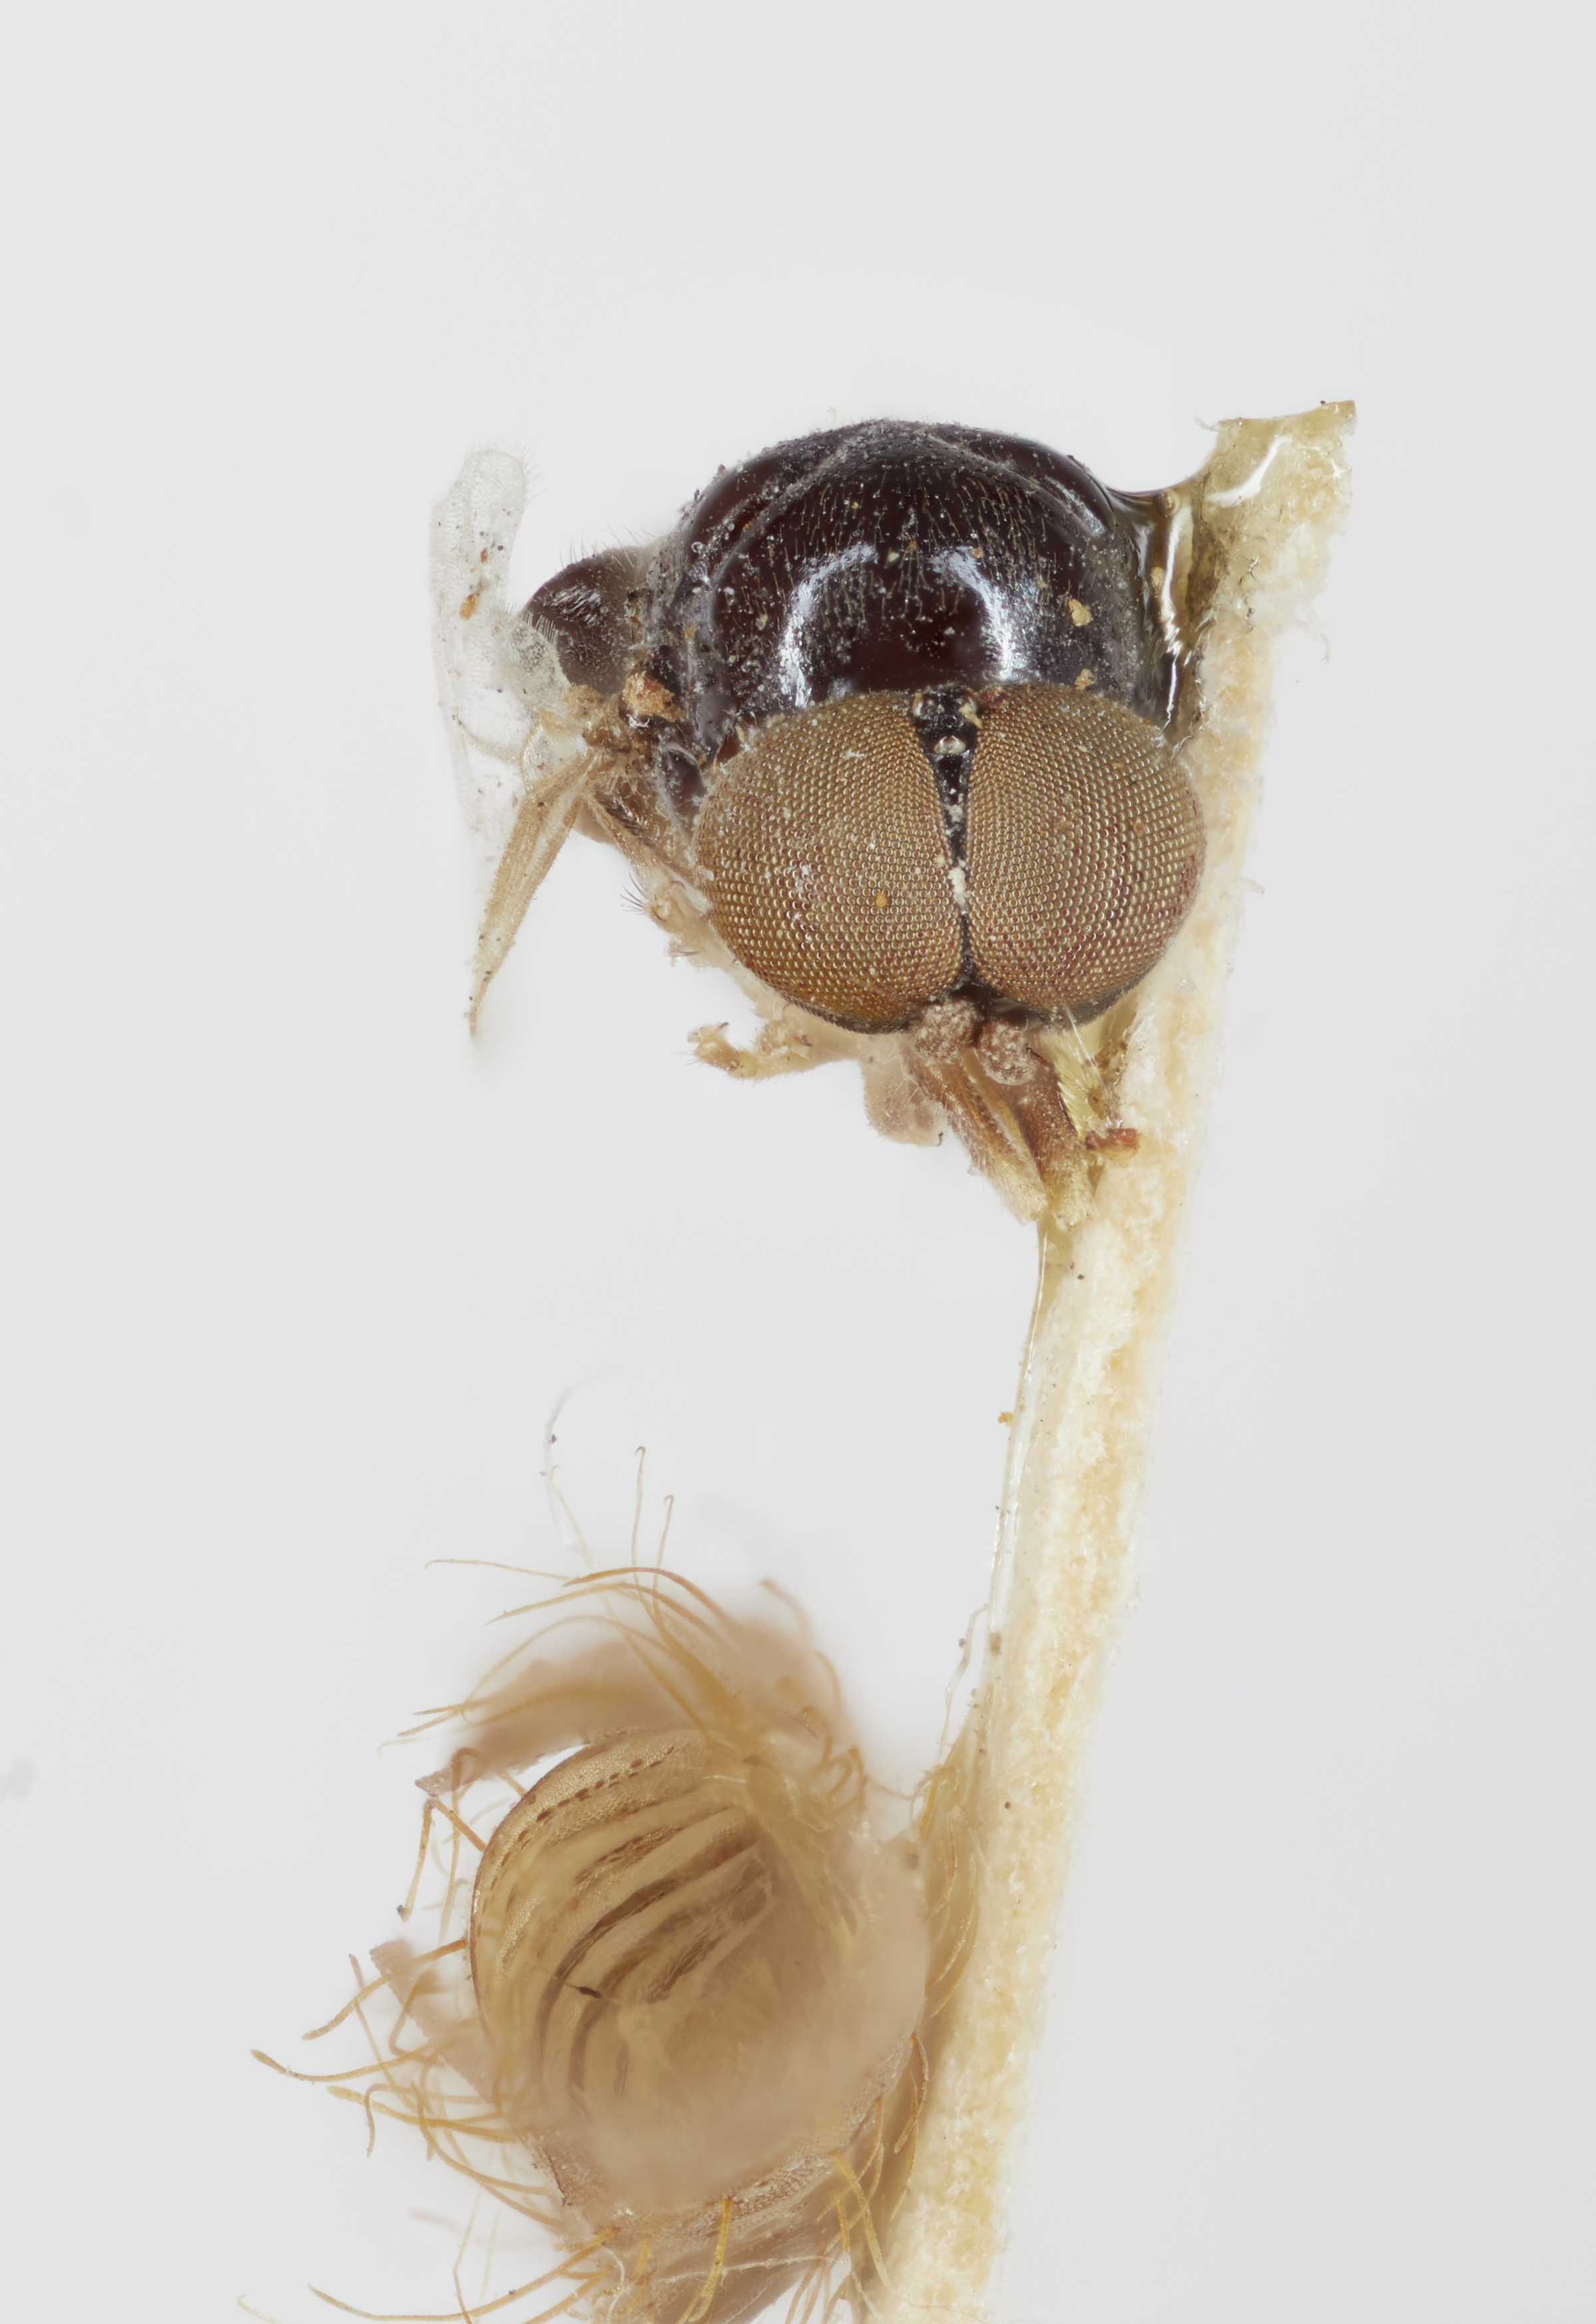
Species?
Zabrachia plicatum
